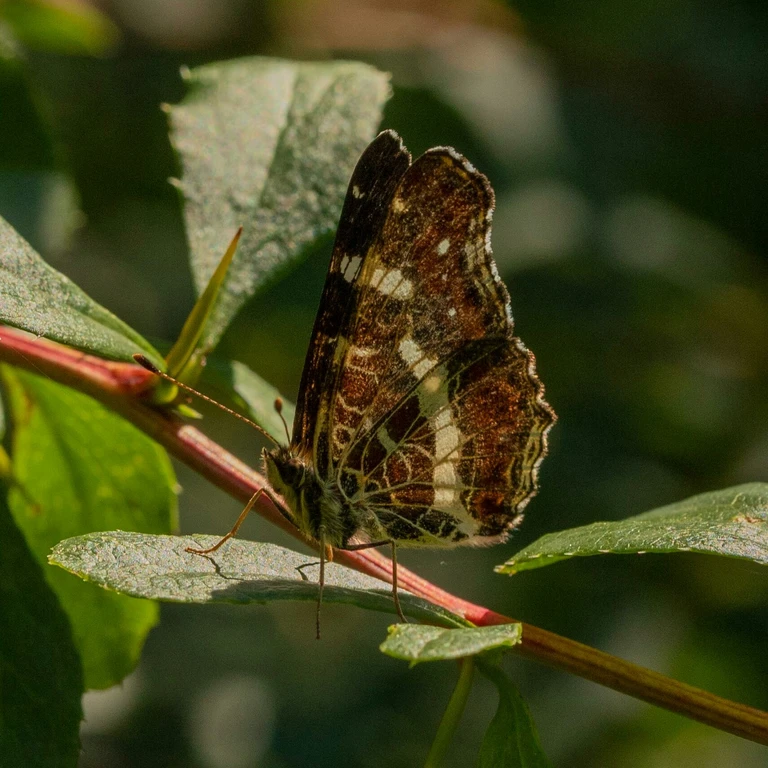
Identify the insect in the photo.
Araschnia levana
